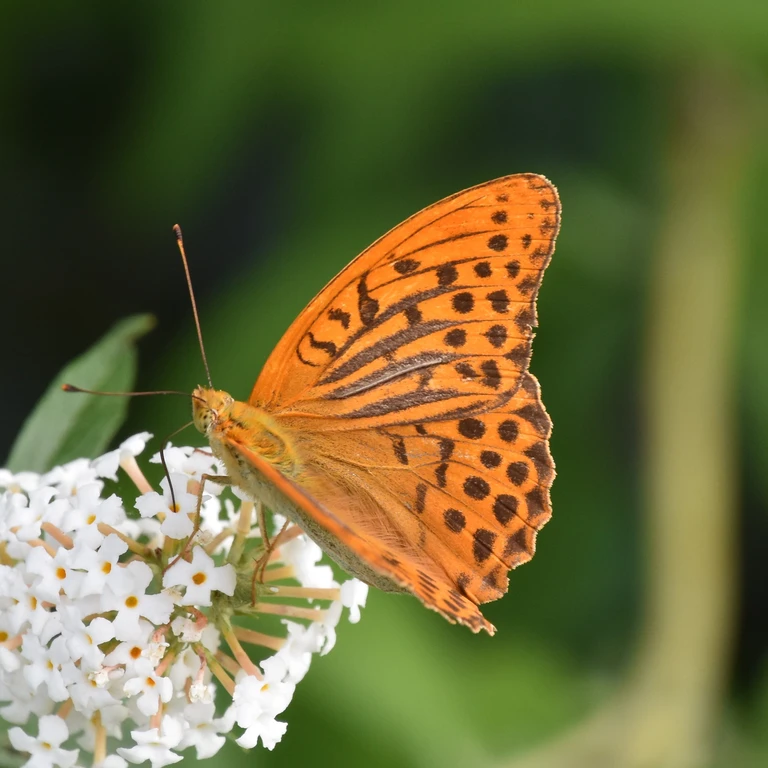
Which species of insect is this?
Argynnis paphia
